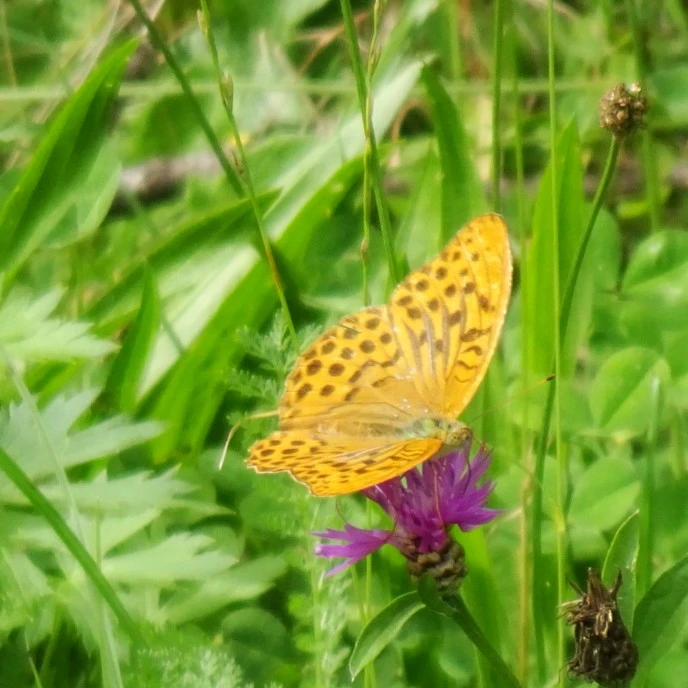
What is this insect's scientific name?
Argynnis paphia
